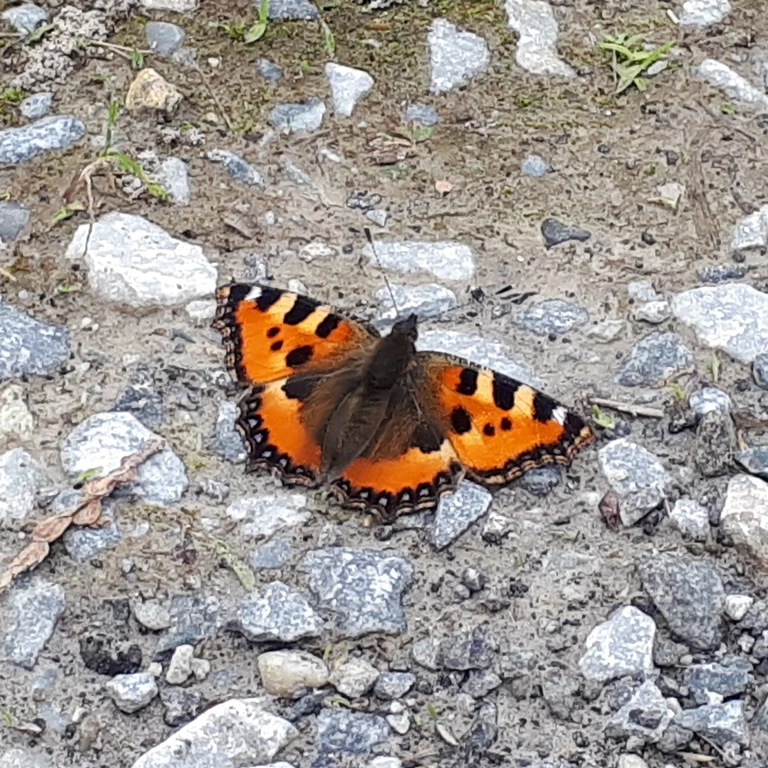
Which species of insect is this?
Aglais urticae
